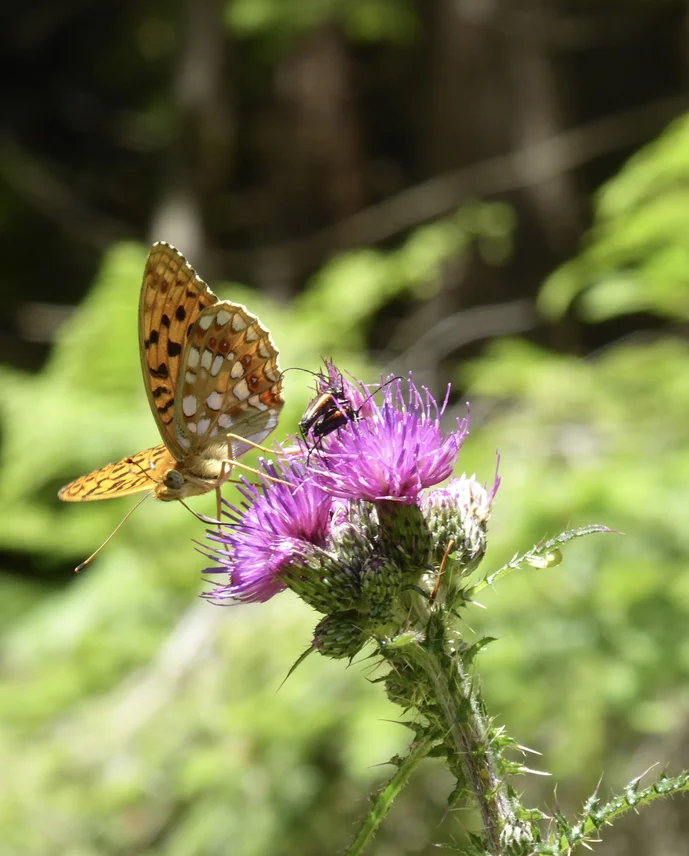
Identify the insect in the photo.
Fabriciana adippe
